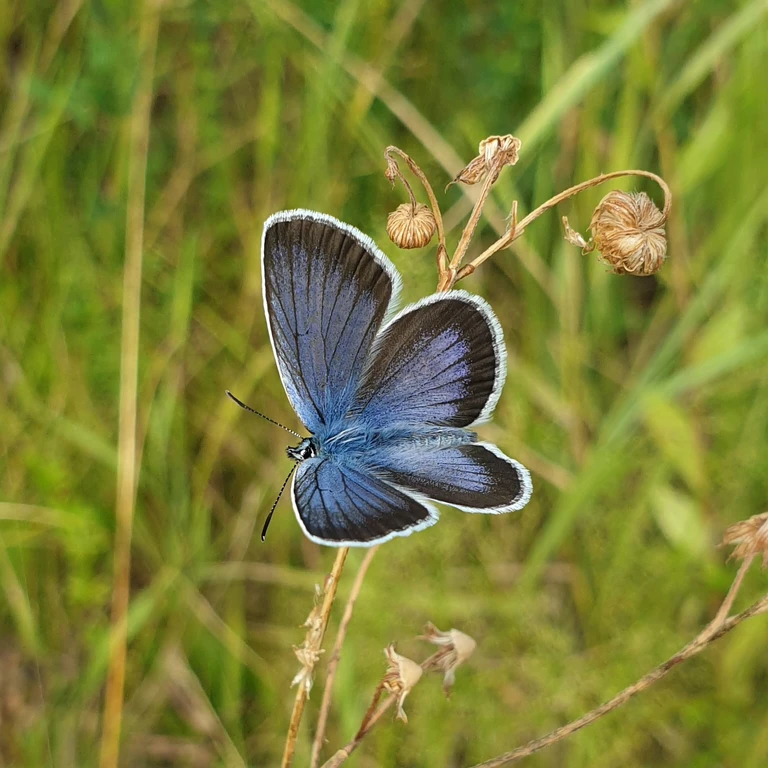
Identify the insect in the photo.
Plebejus argus
